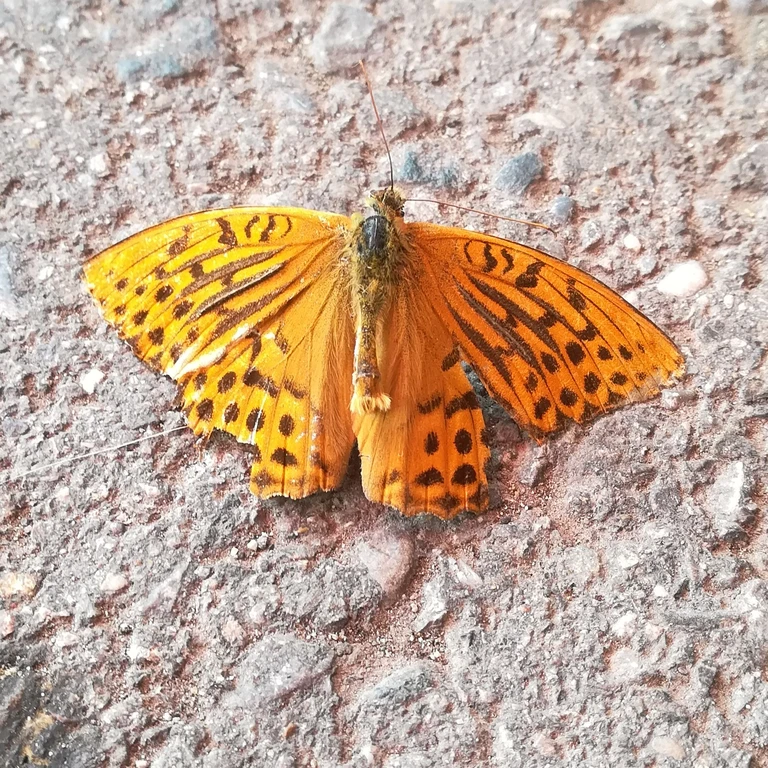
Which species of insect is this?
Argynnis paphia
